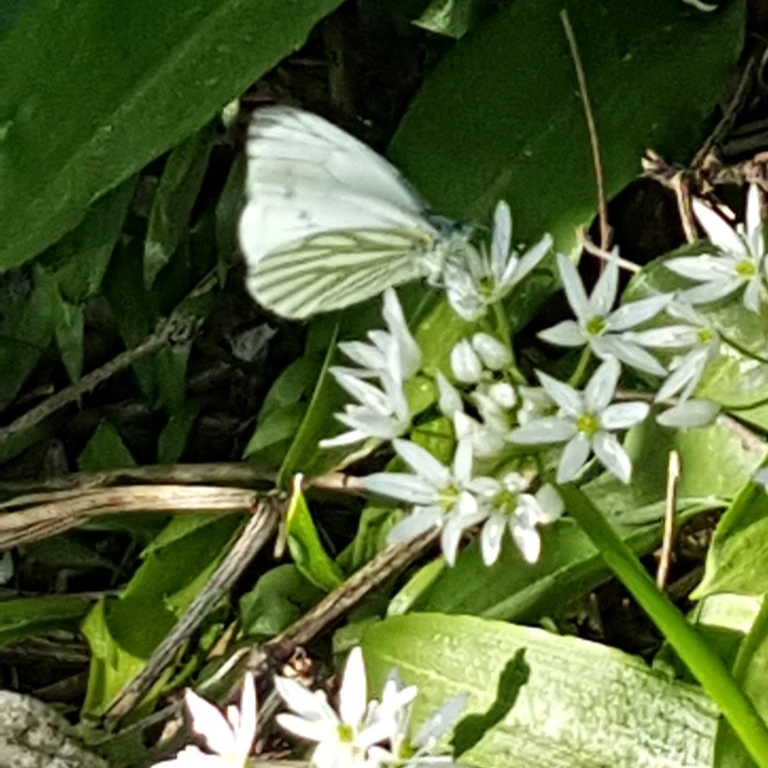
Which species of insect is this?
Pieris napi
